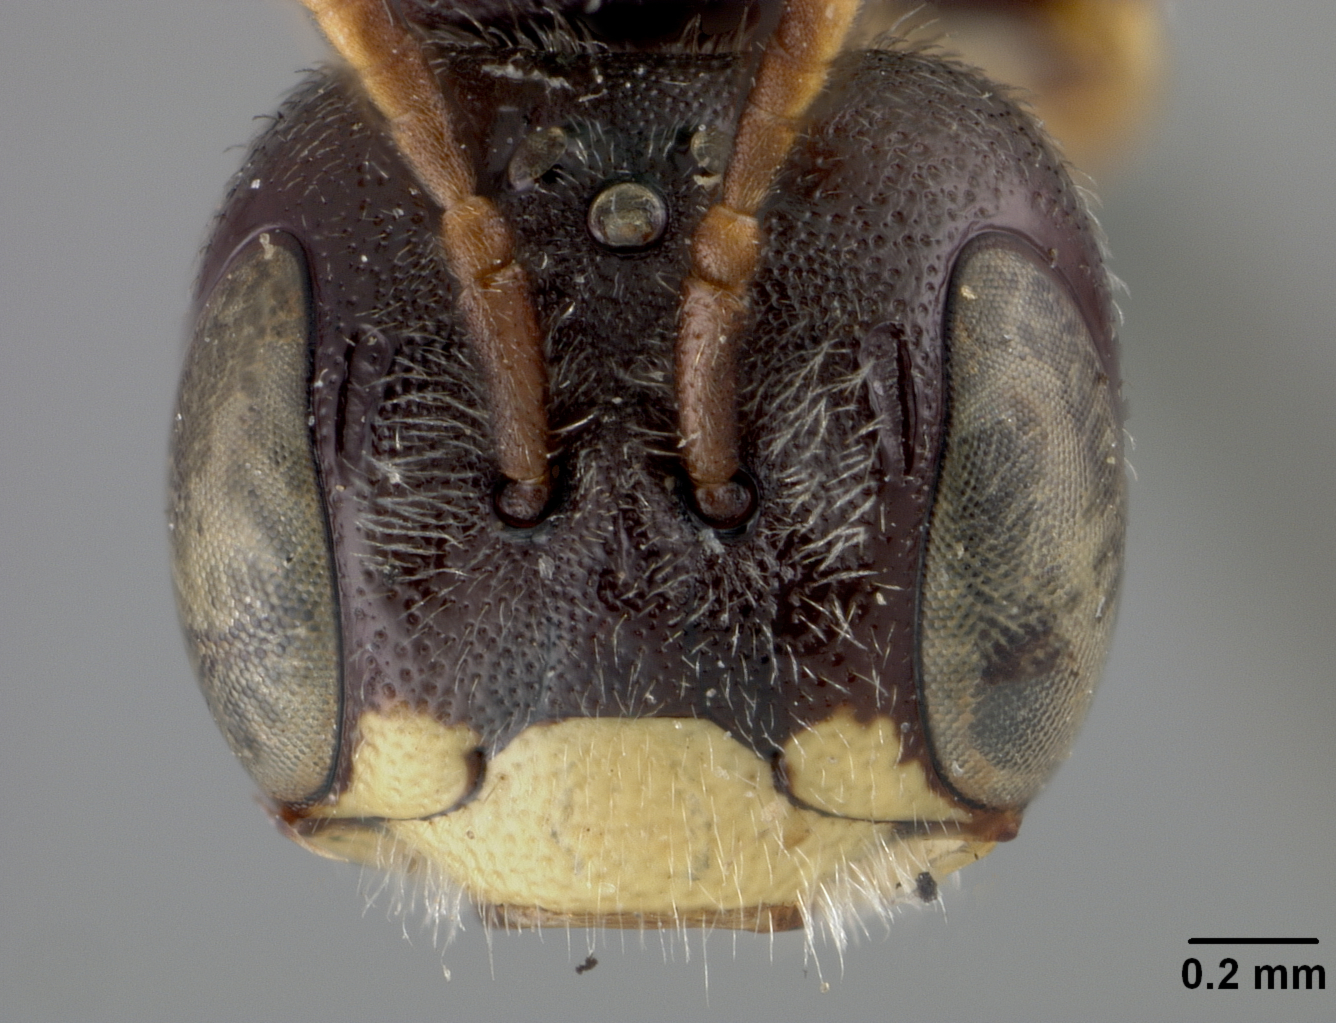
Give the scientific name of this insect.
Panurginus virginicus
